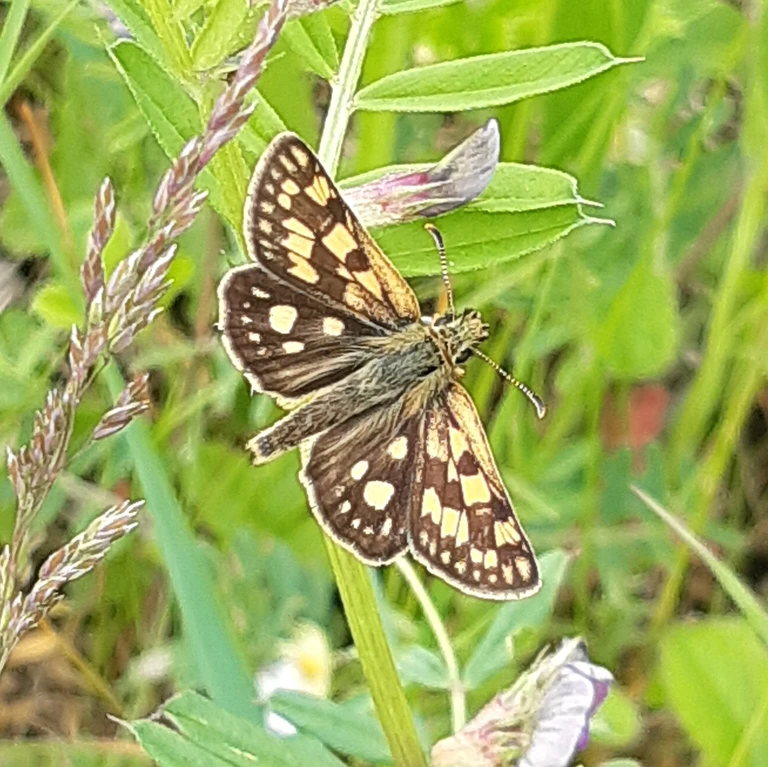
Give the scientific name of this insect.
Carterocephalus palaemon
